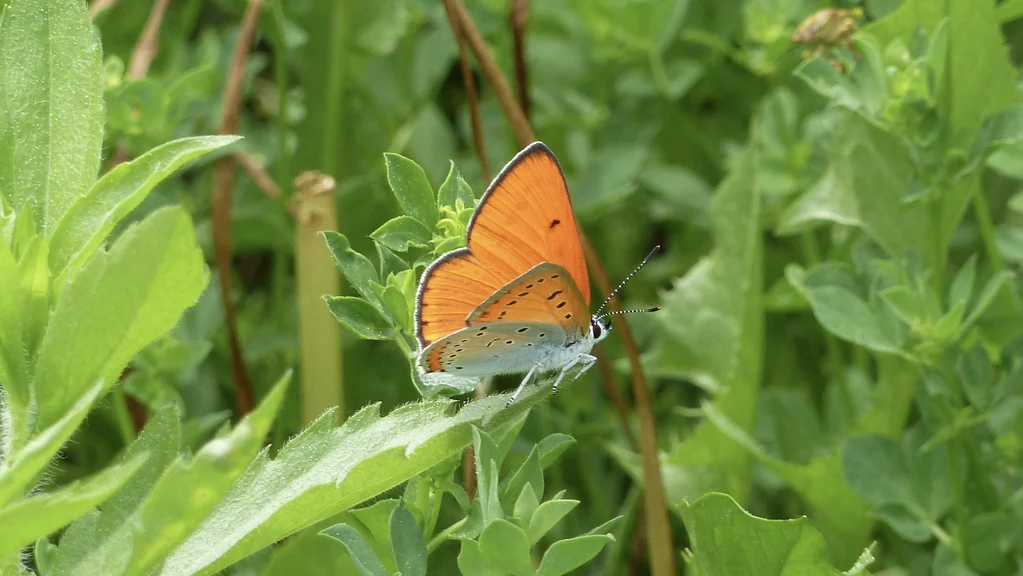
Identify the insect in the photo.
Lycaena dispar
